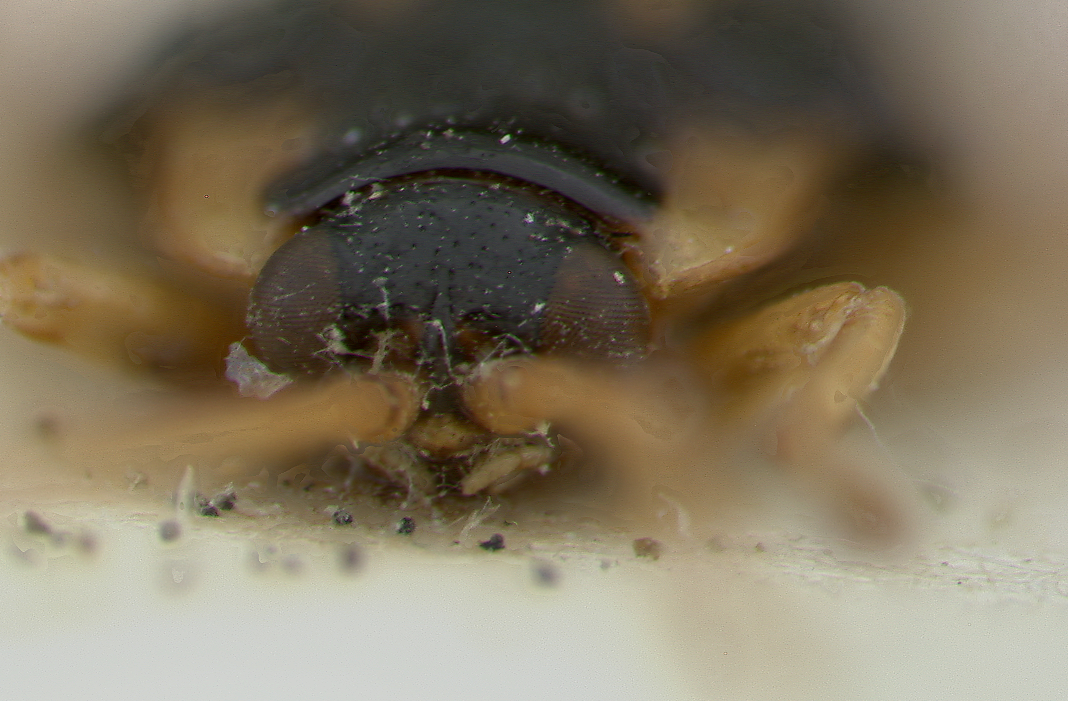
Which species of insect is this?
Aslamidium flavomaculata
